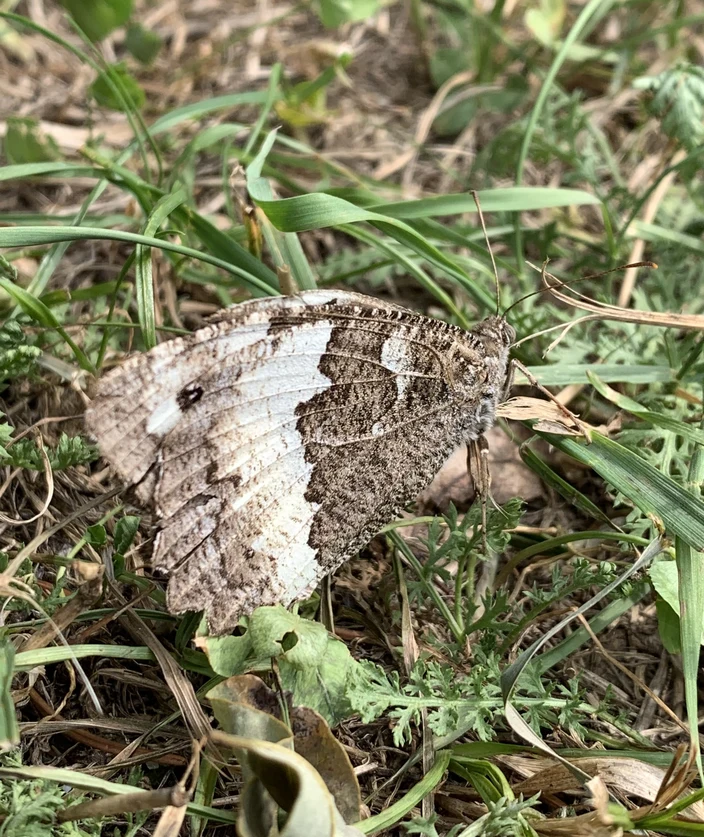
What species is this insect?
Brintesia circe
